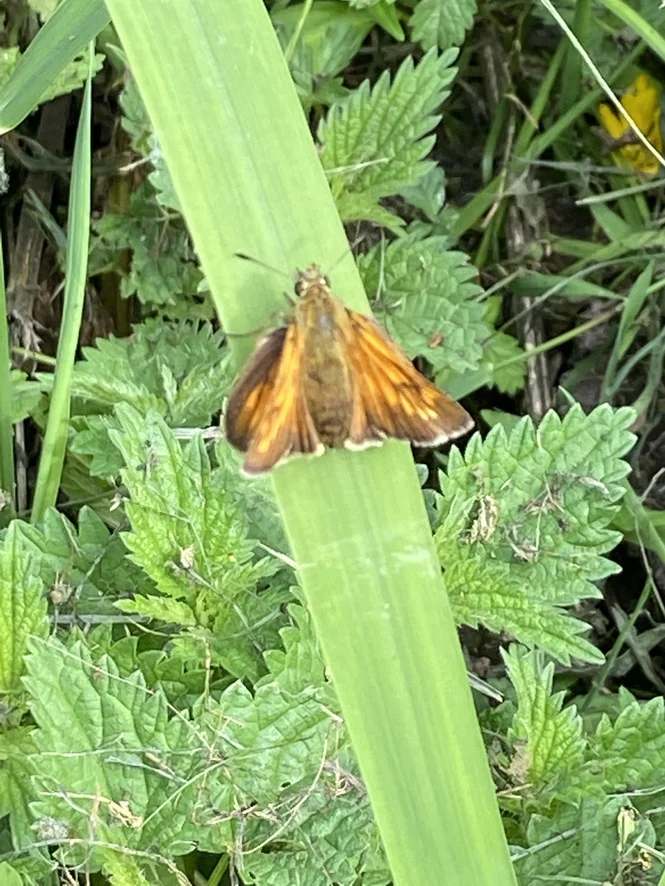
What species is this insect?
Ochlodes sylvanus (also Ochlodes venata)
